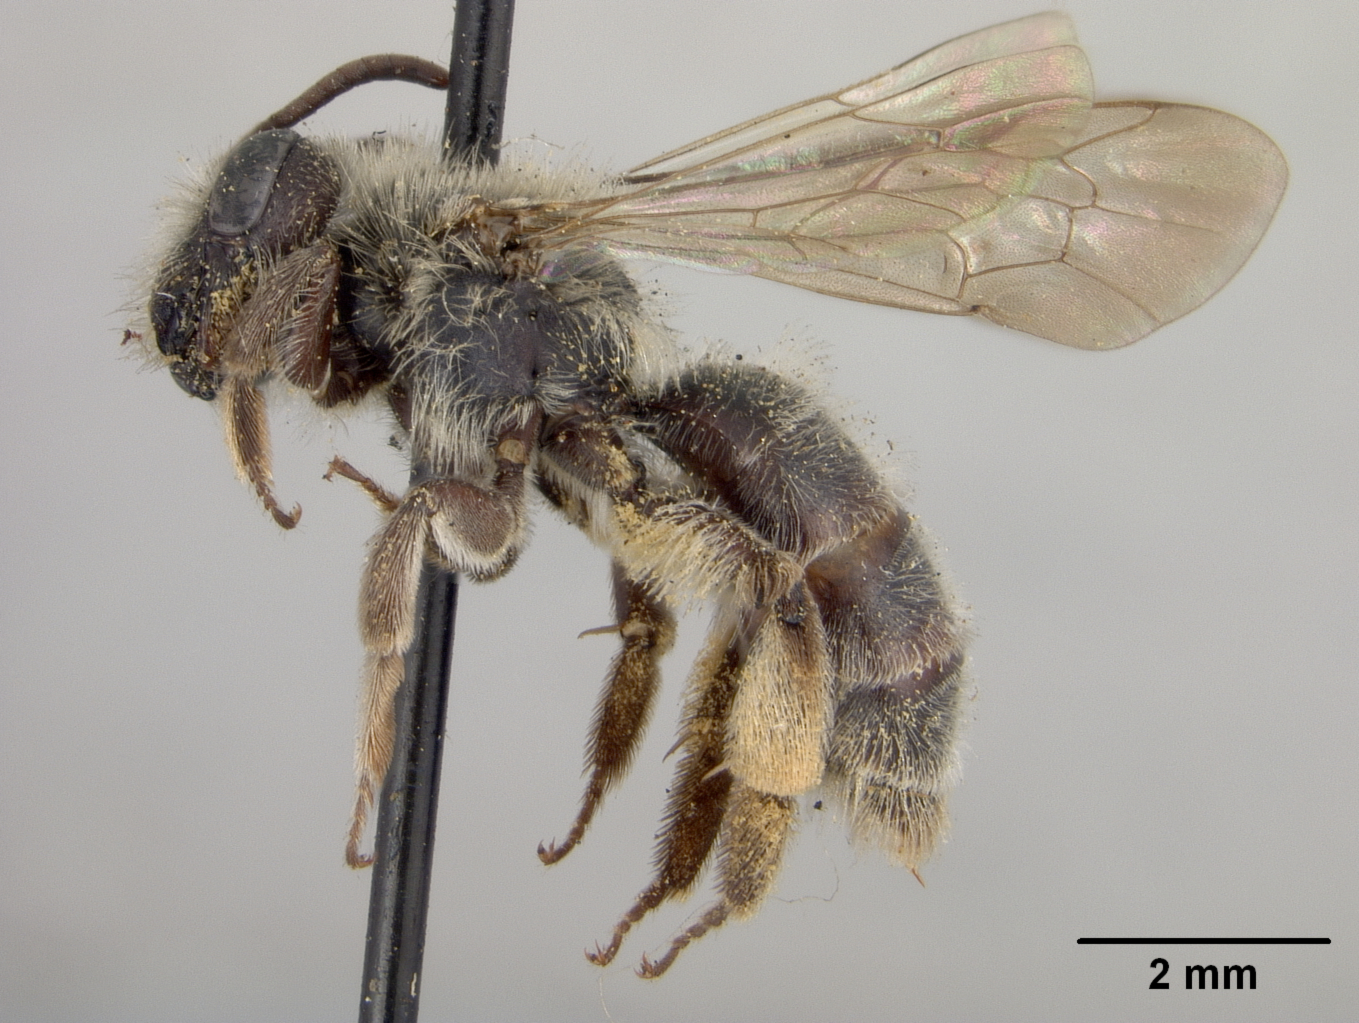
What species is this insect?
Andrena phaceliae
